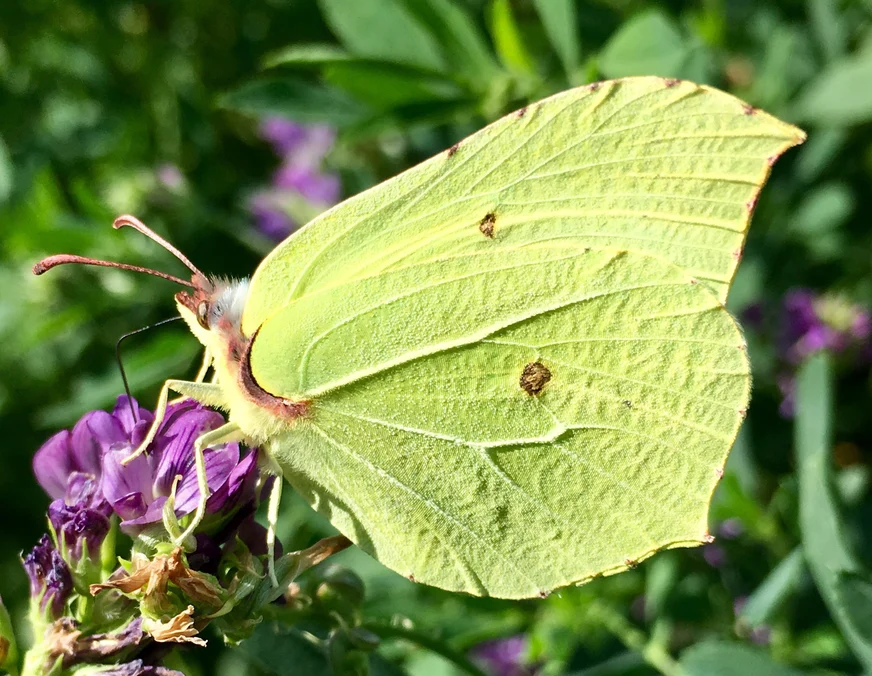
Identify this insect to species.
Gonepteryx rhamni
